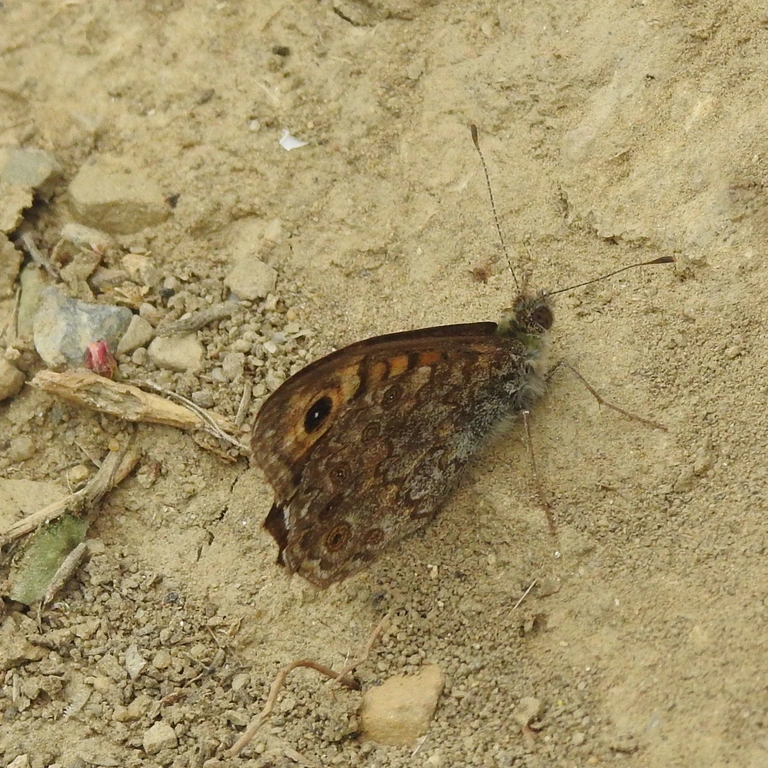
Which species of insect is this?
Lasiommata megera (also Pararge megera)
